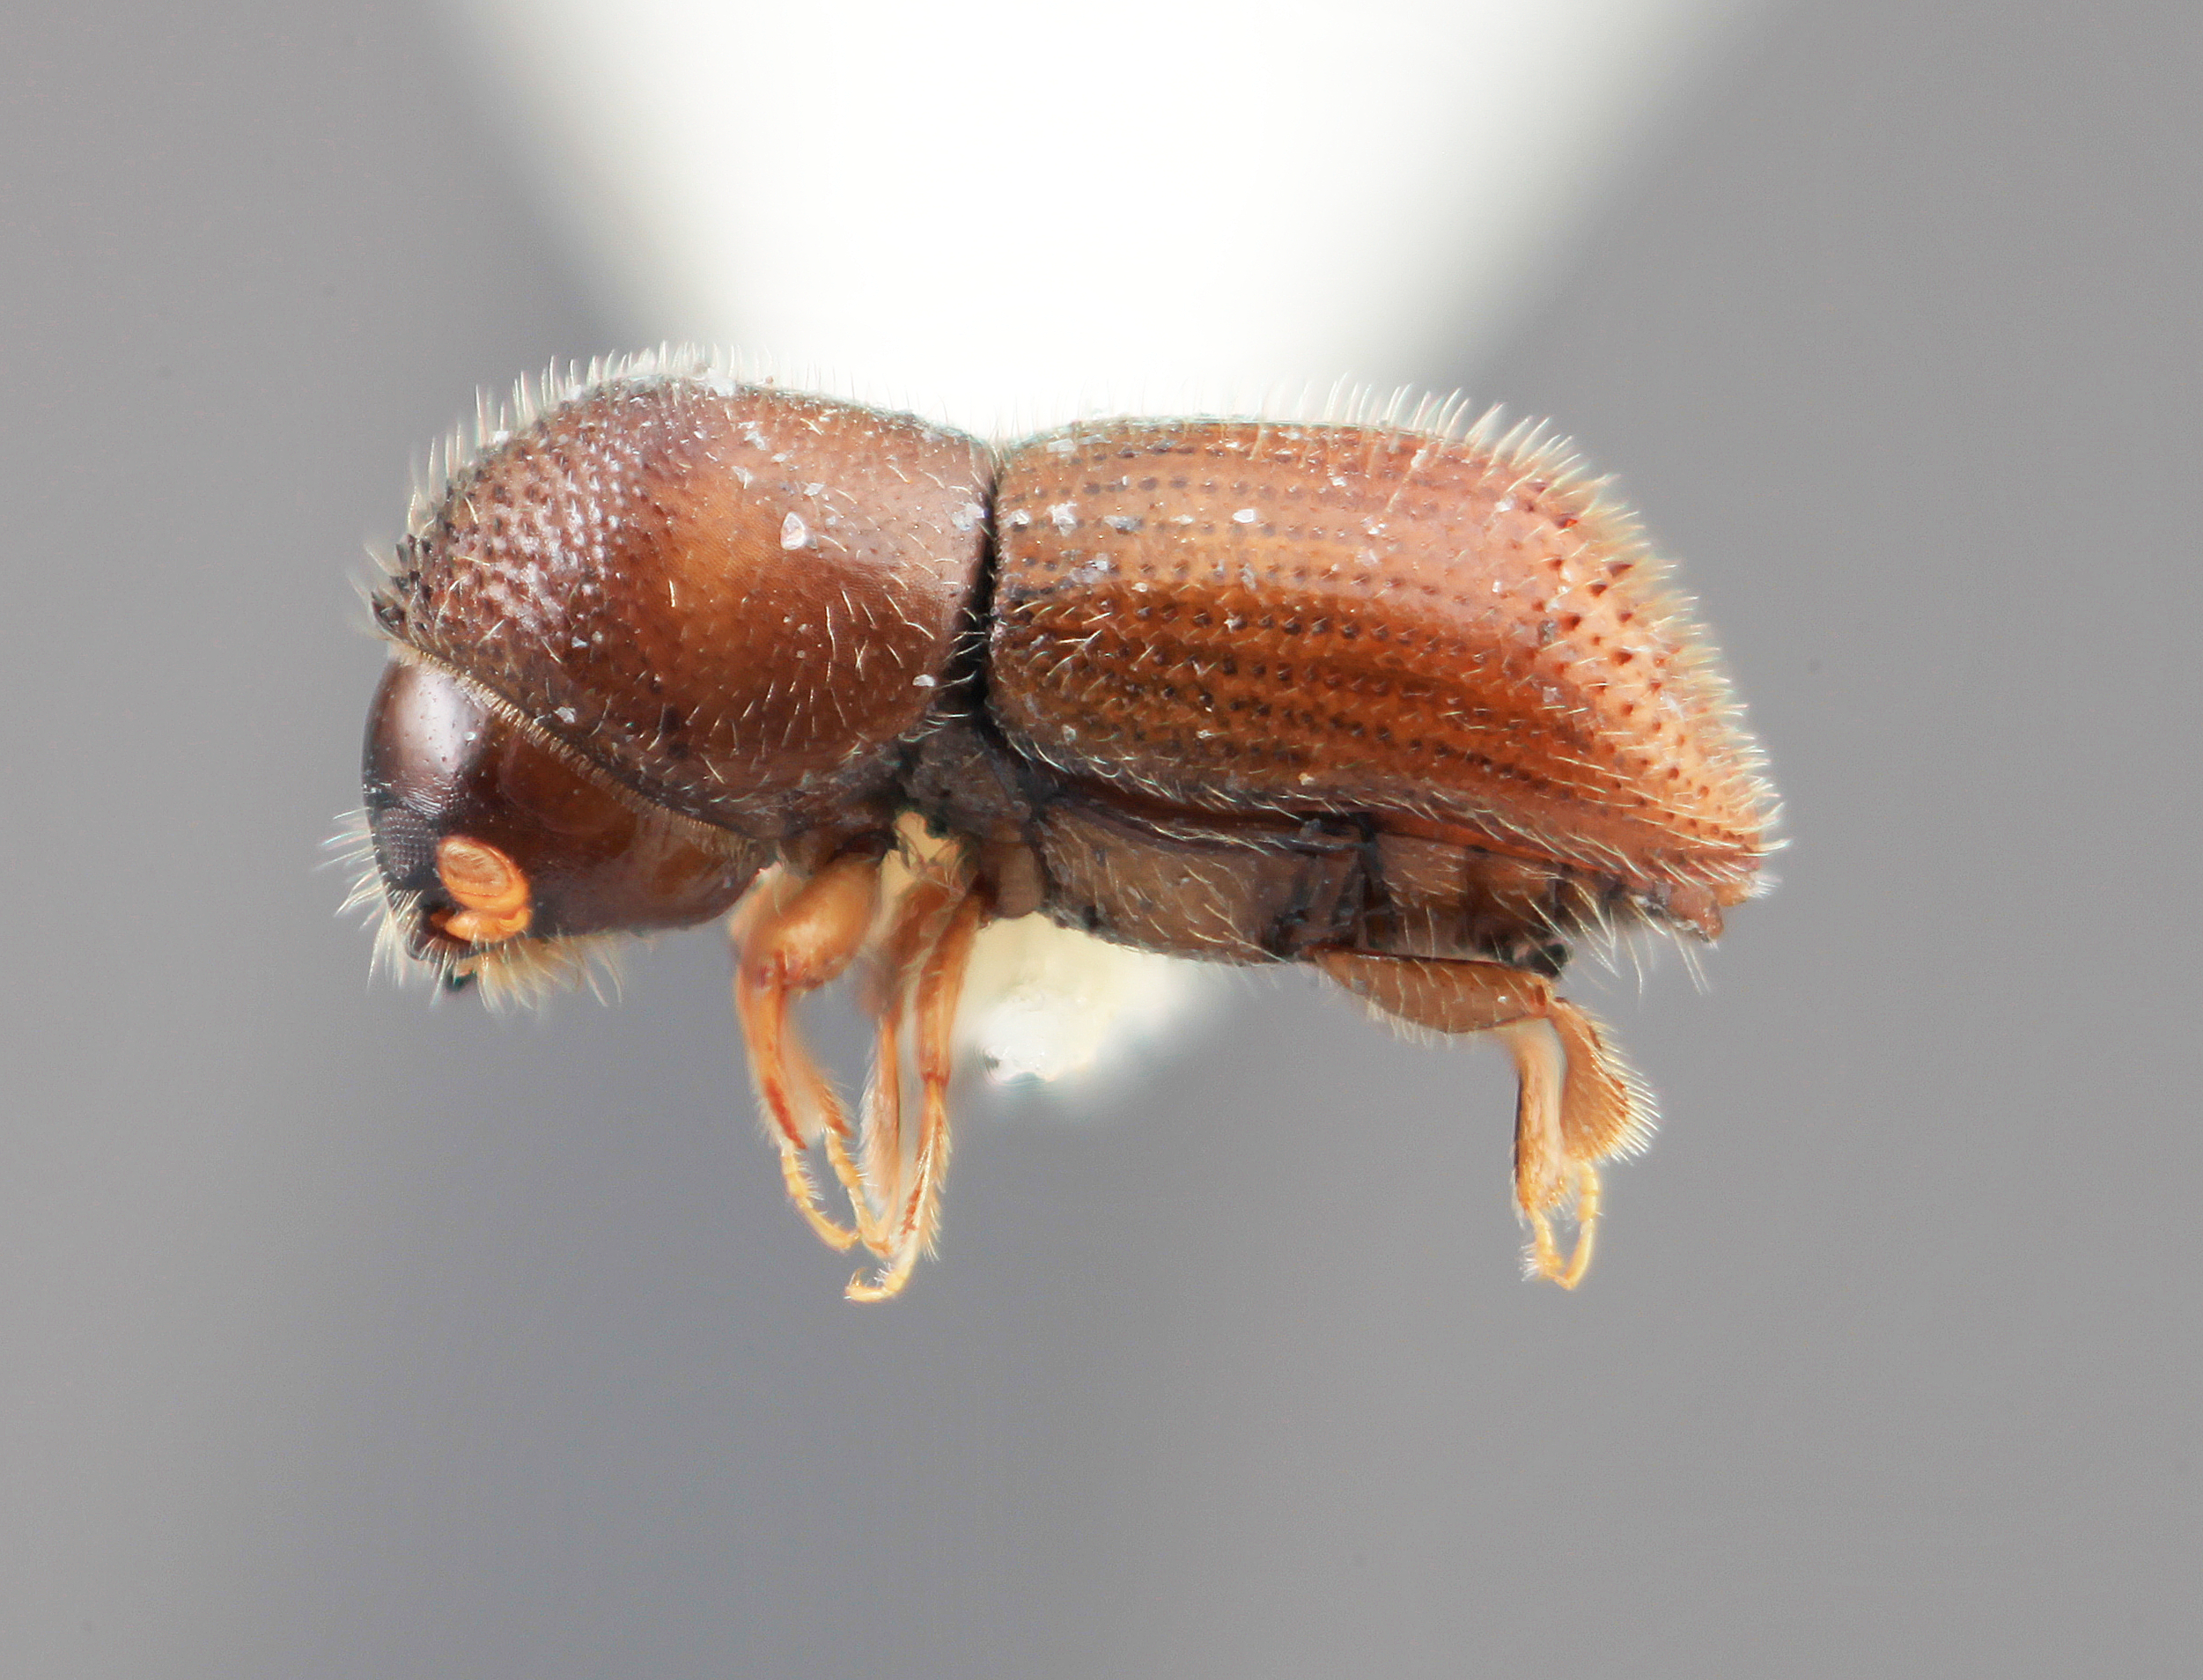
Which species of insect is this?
Xyleborus palatus
